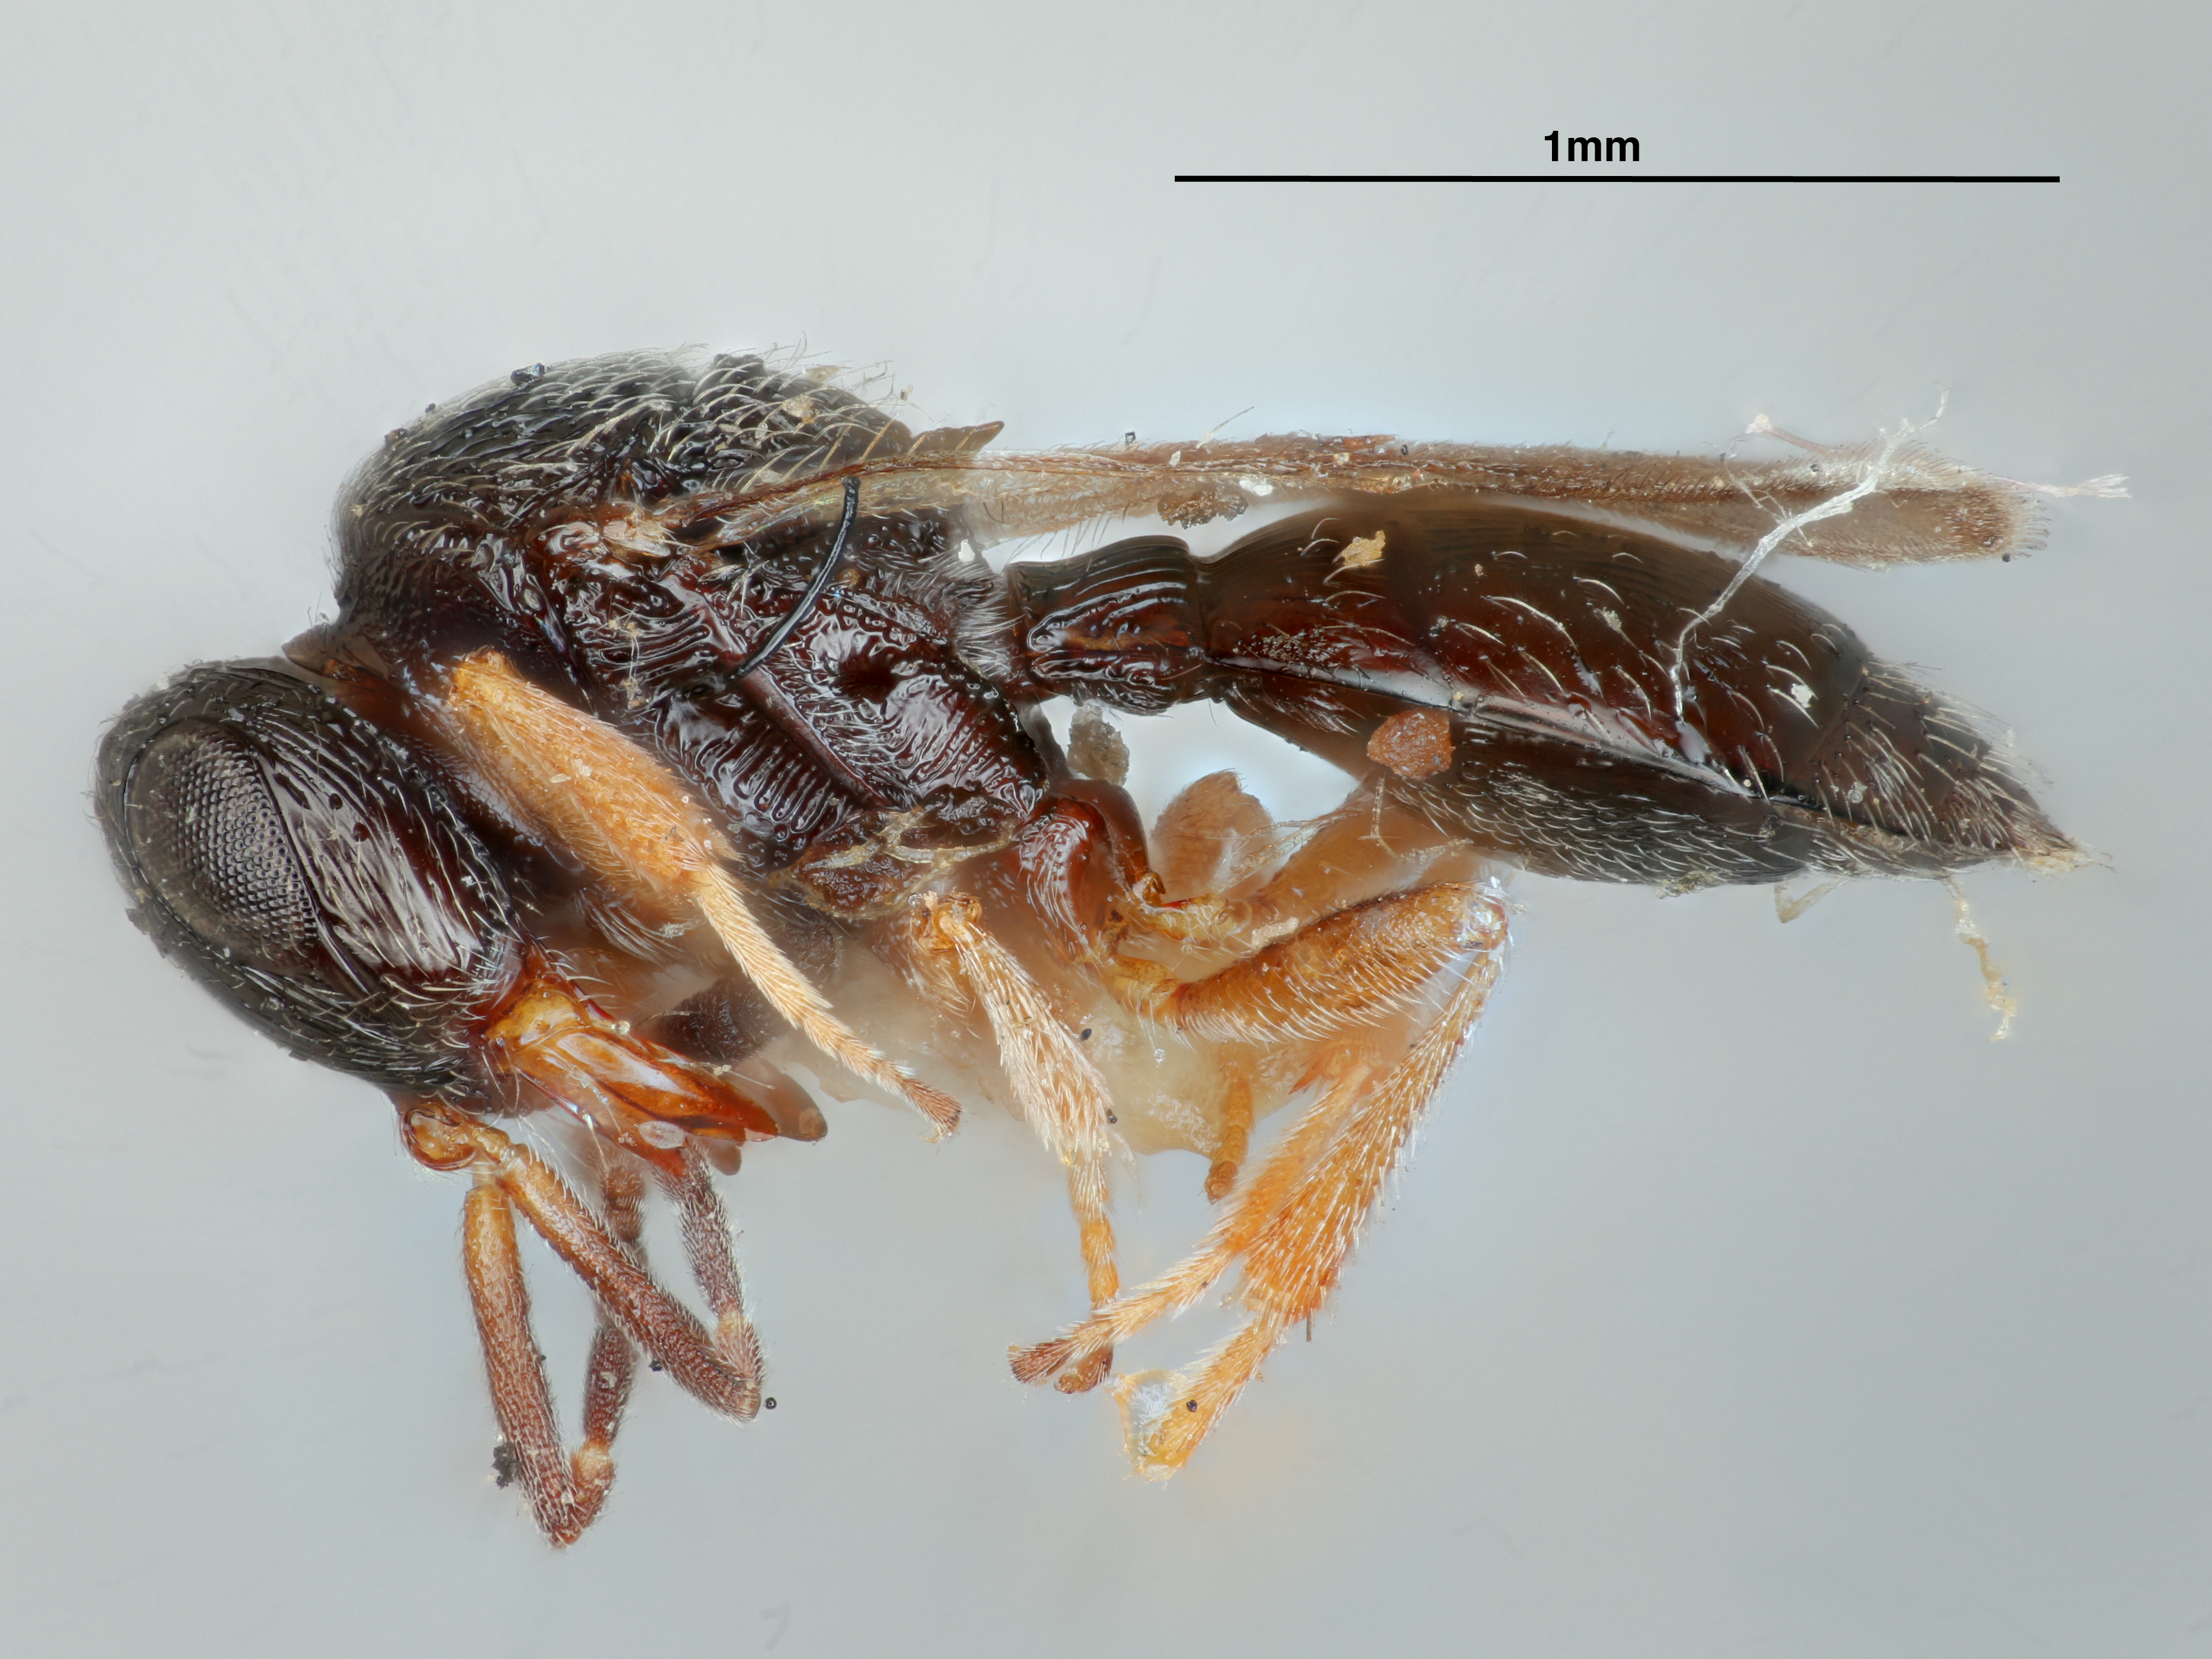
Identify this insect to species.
Teleas coxalis
